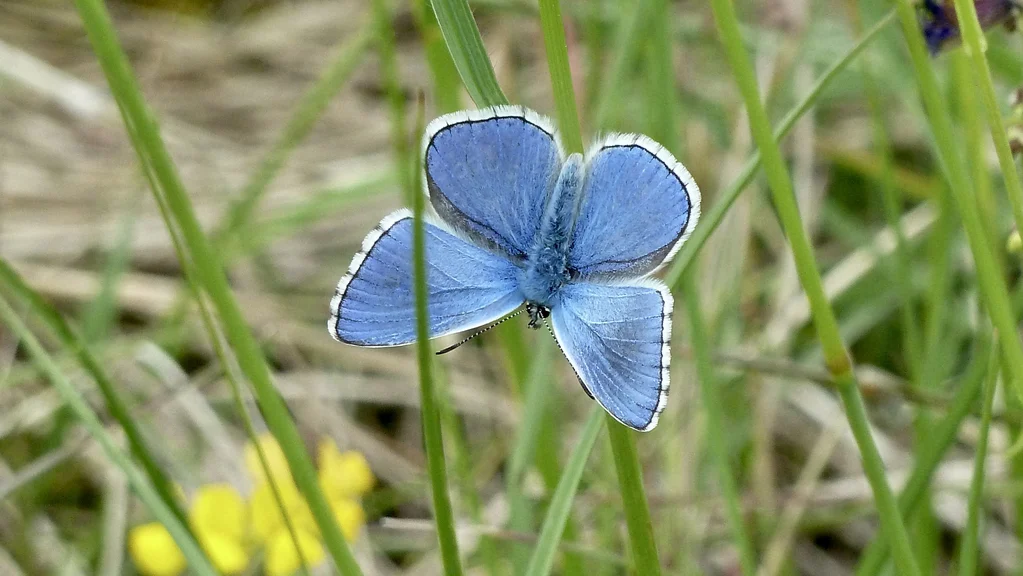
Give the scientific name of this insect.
Lysandra bellargus
